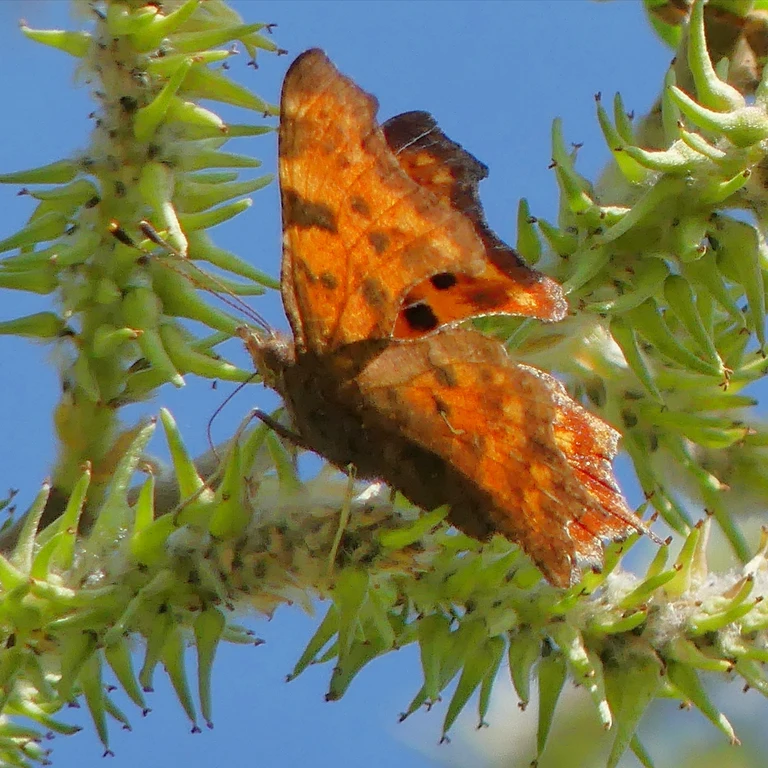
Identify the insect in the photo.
Polygonia c-album
